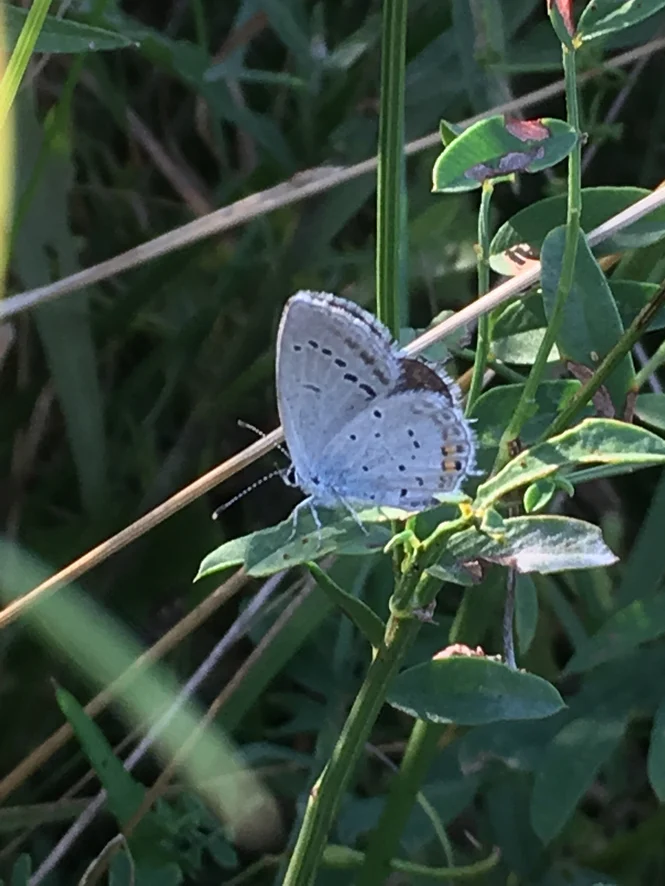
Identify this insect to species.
Cupido argiades (also Elkalyce argiades)
